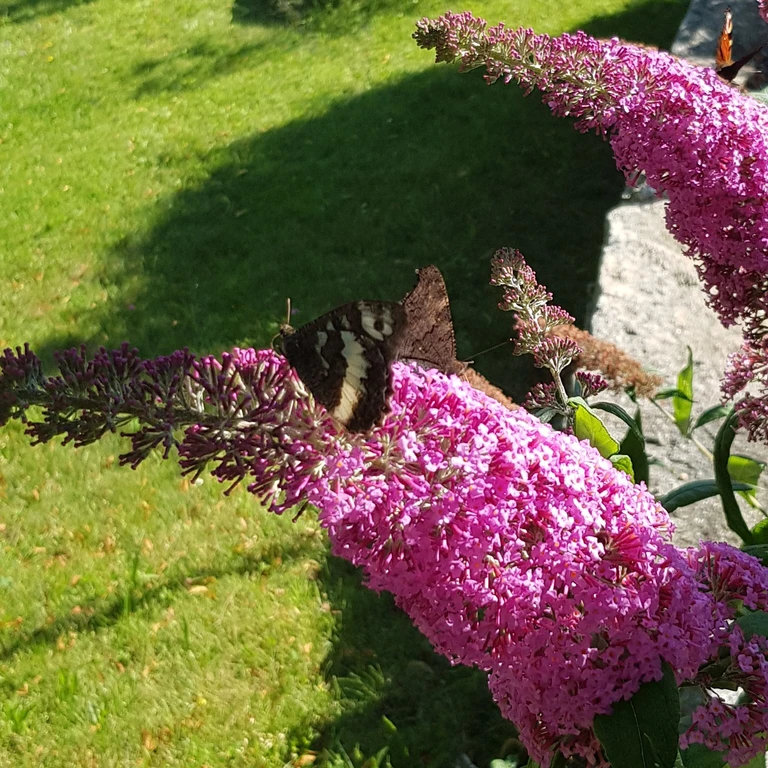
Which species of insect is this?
Brintesia circe
